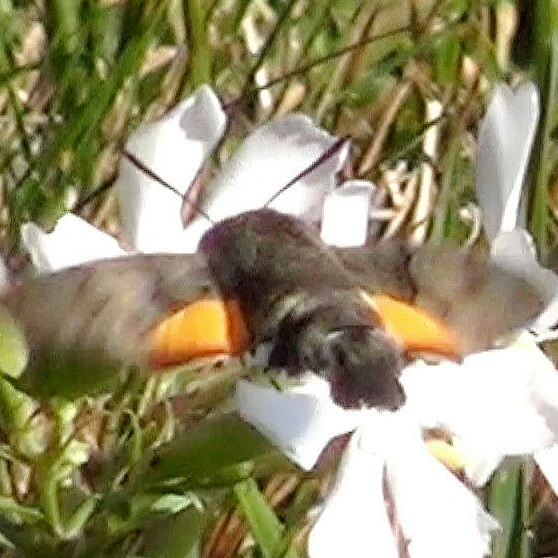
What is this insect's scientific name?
Macroglossum stellatarum
